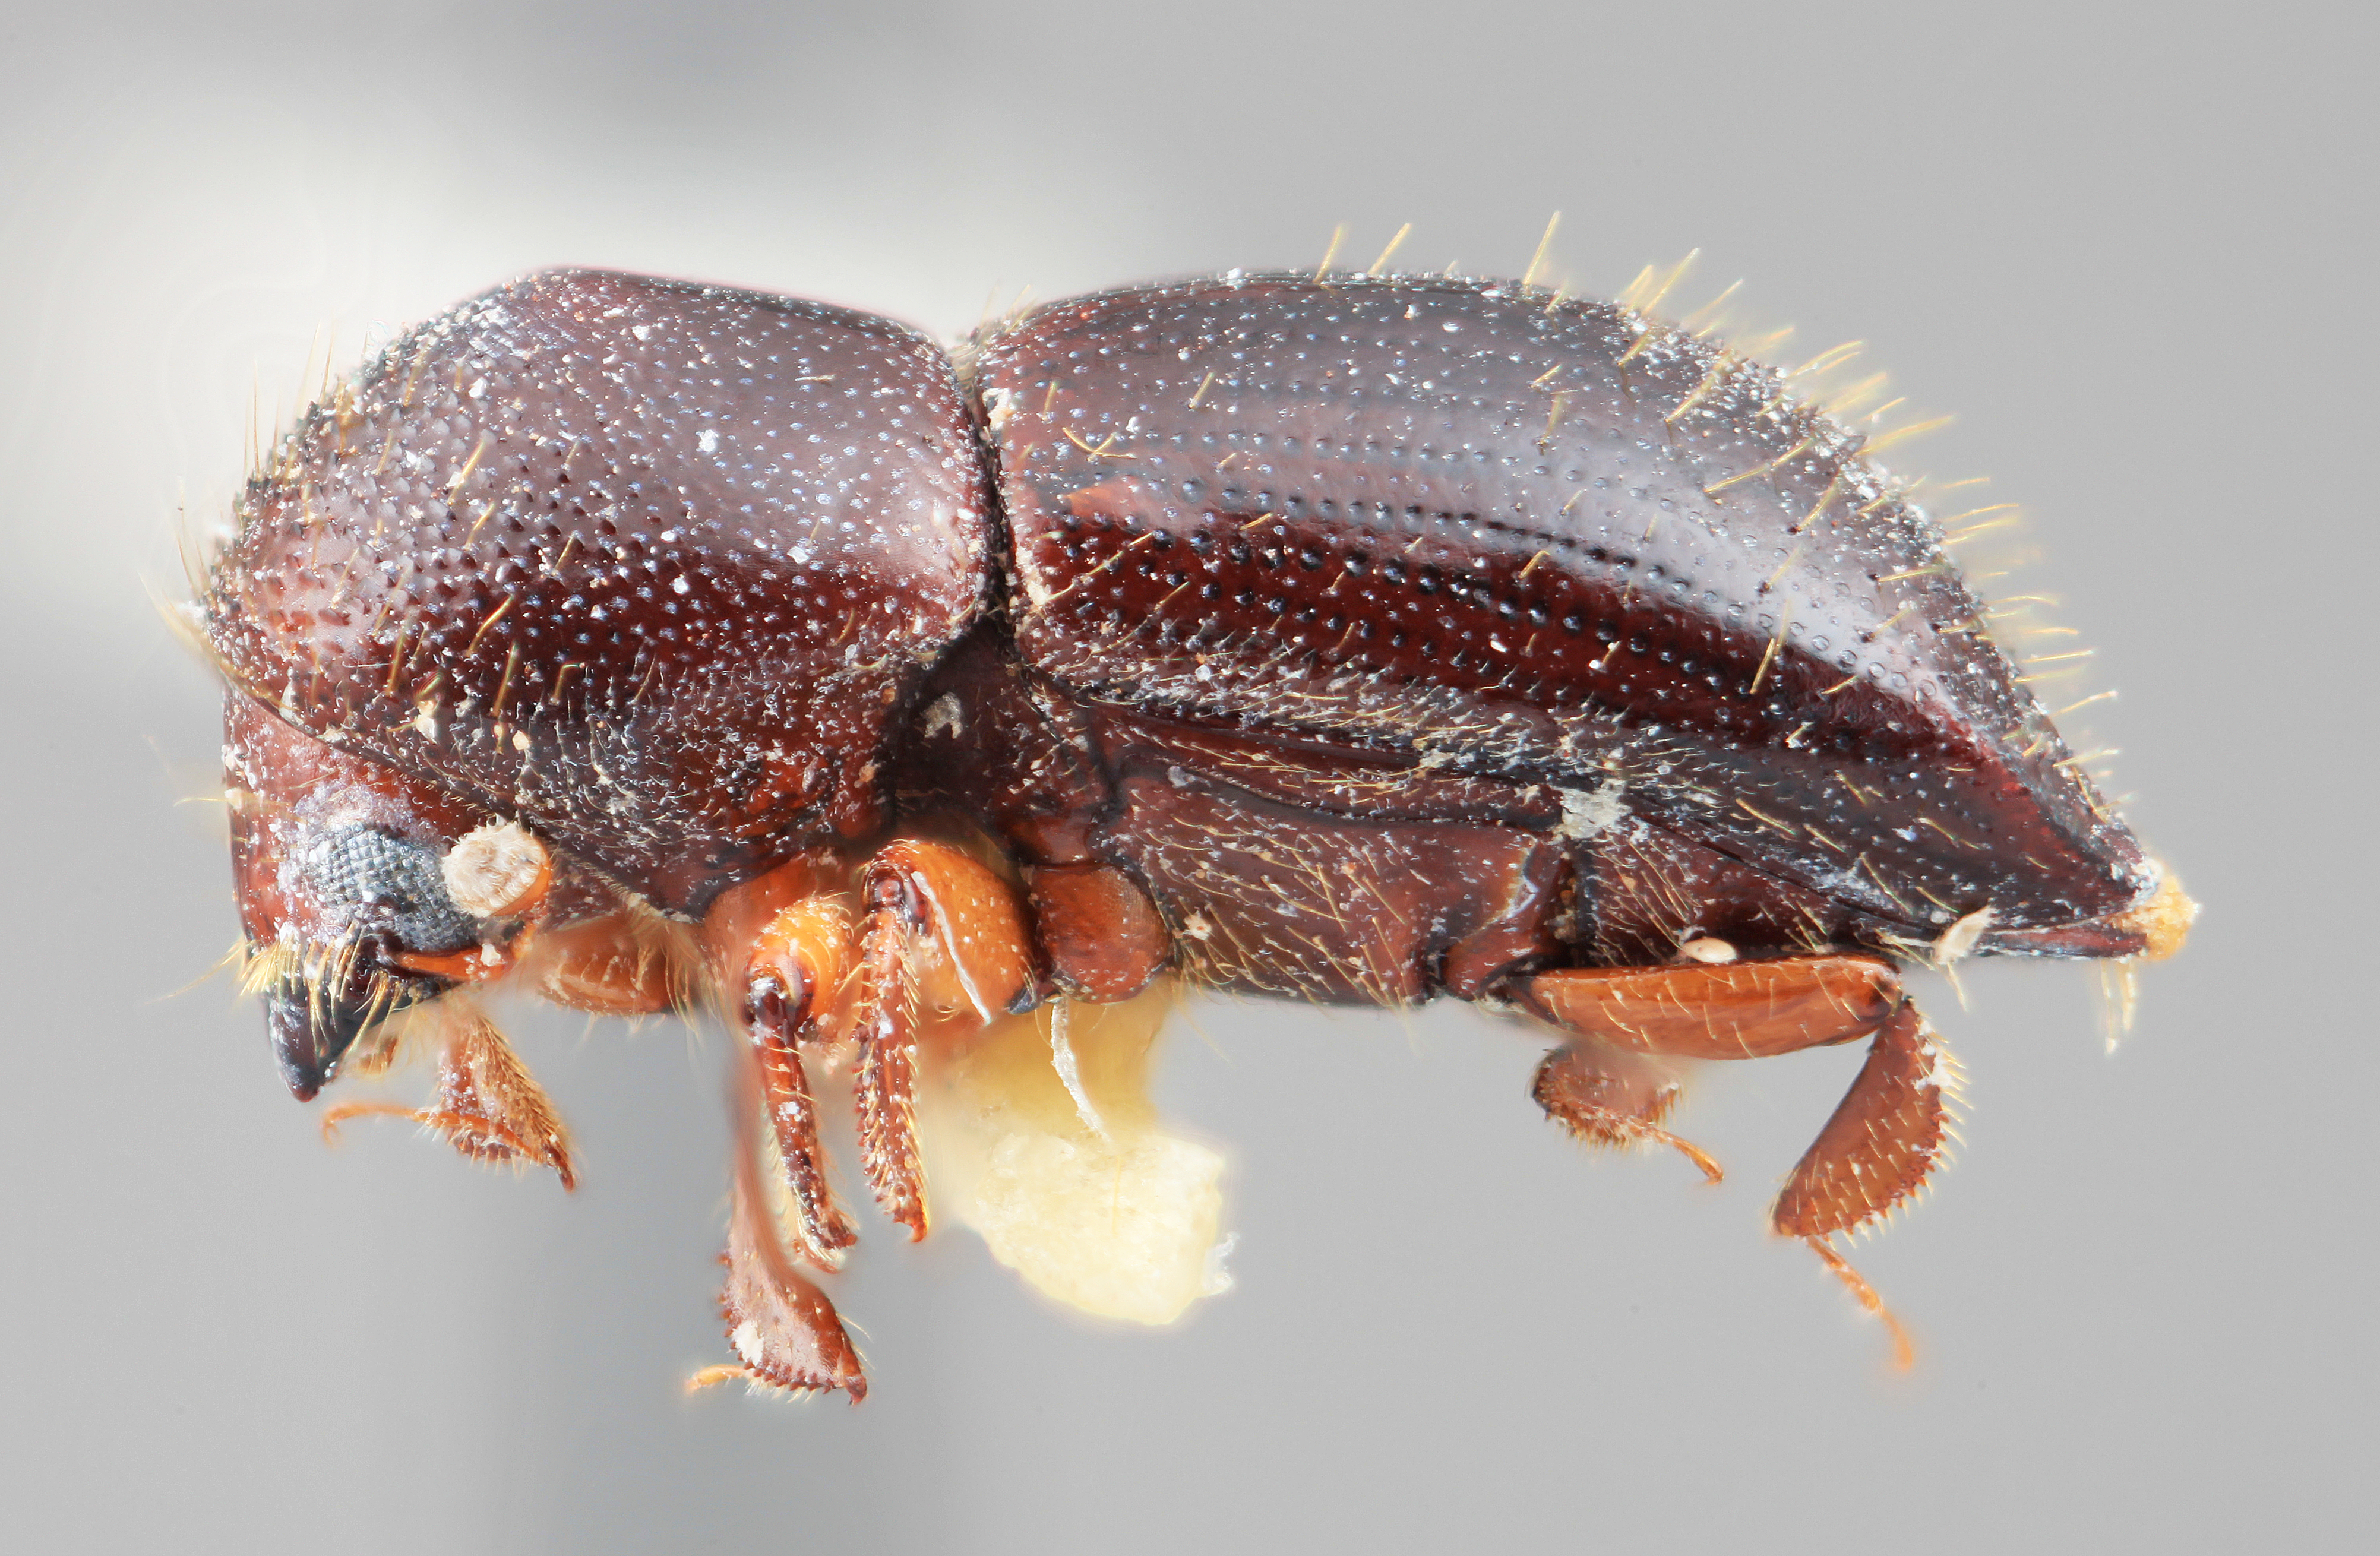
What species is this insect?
Xyleborus lacunatus
